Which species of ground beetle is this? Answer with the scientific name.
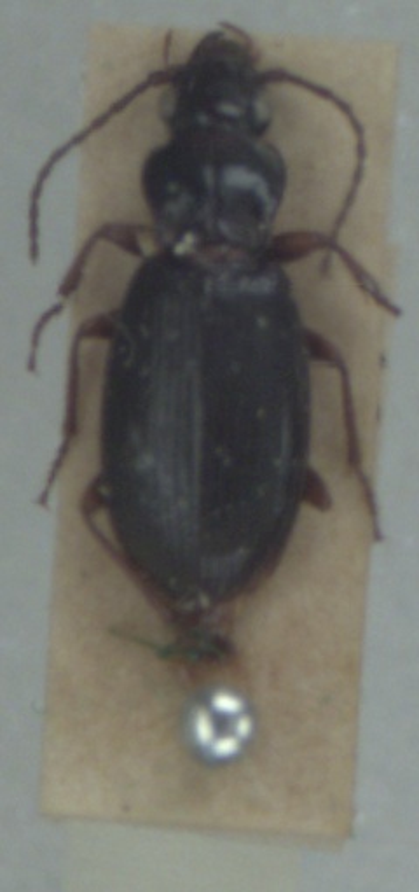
Patrobus assimilis
